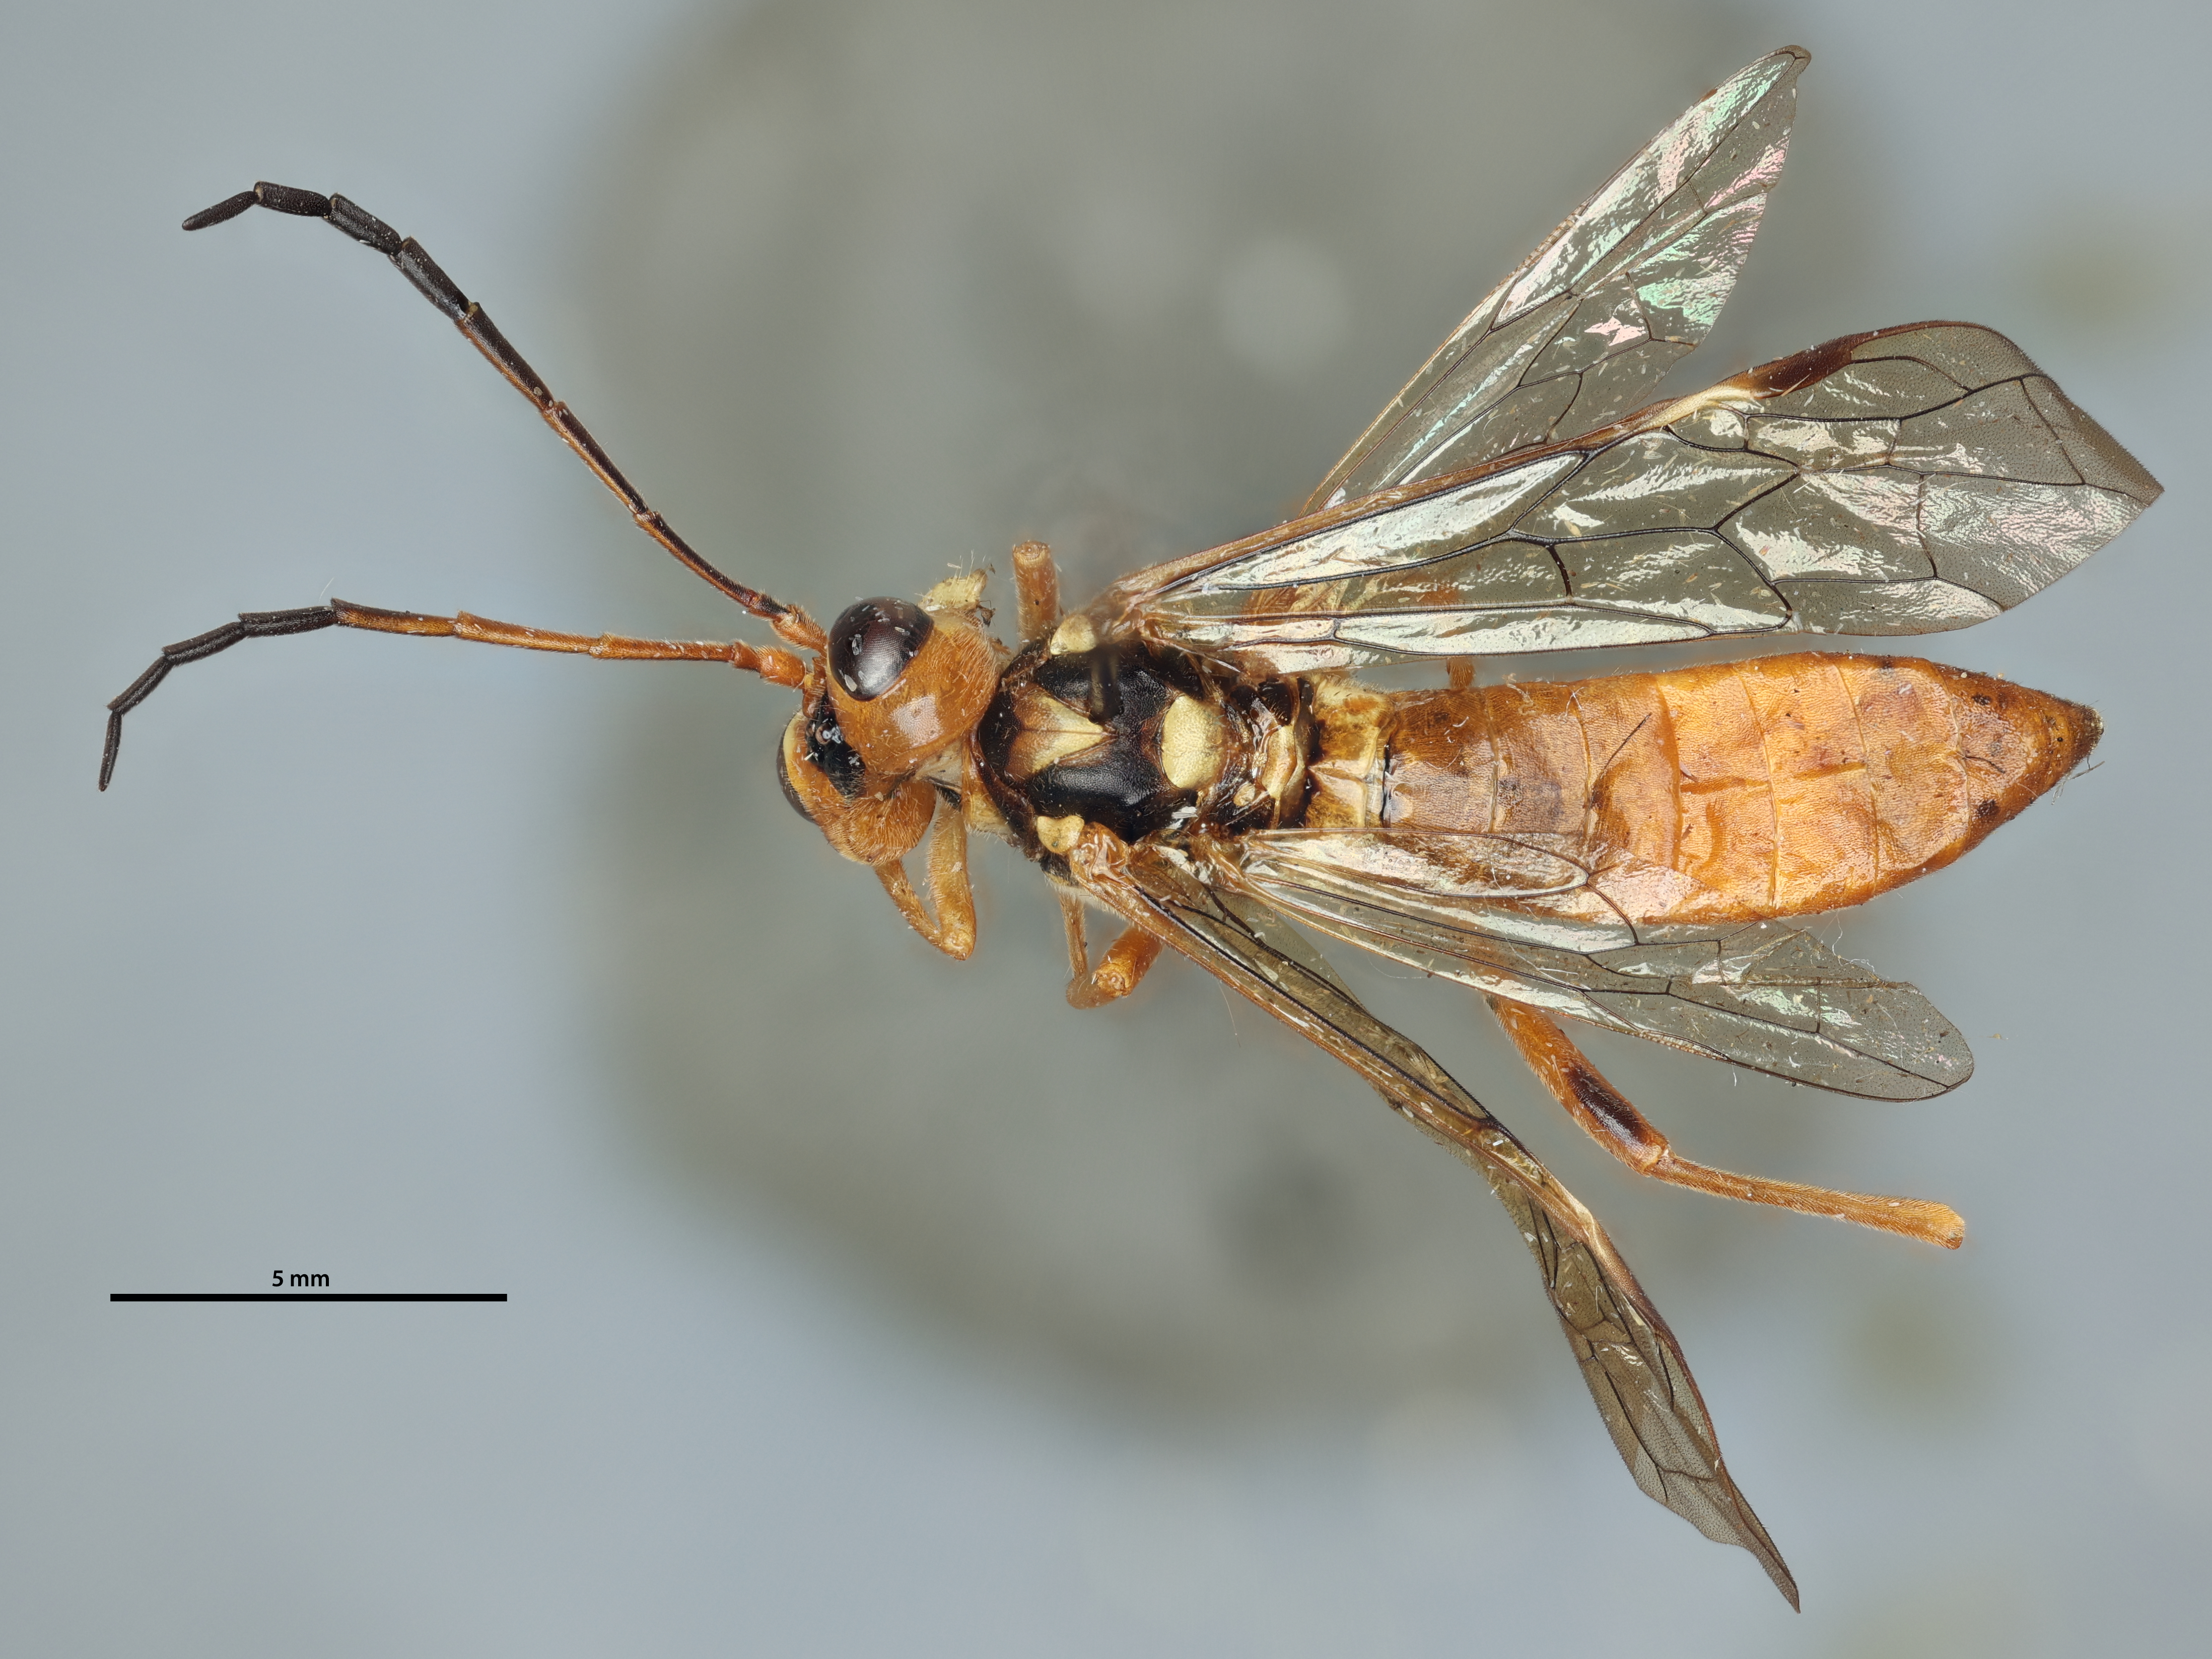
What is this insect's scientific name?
Tenthredo striaticornis
